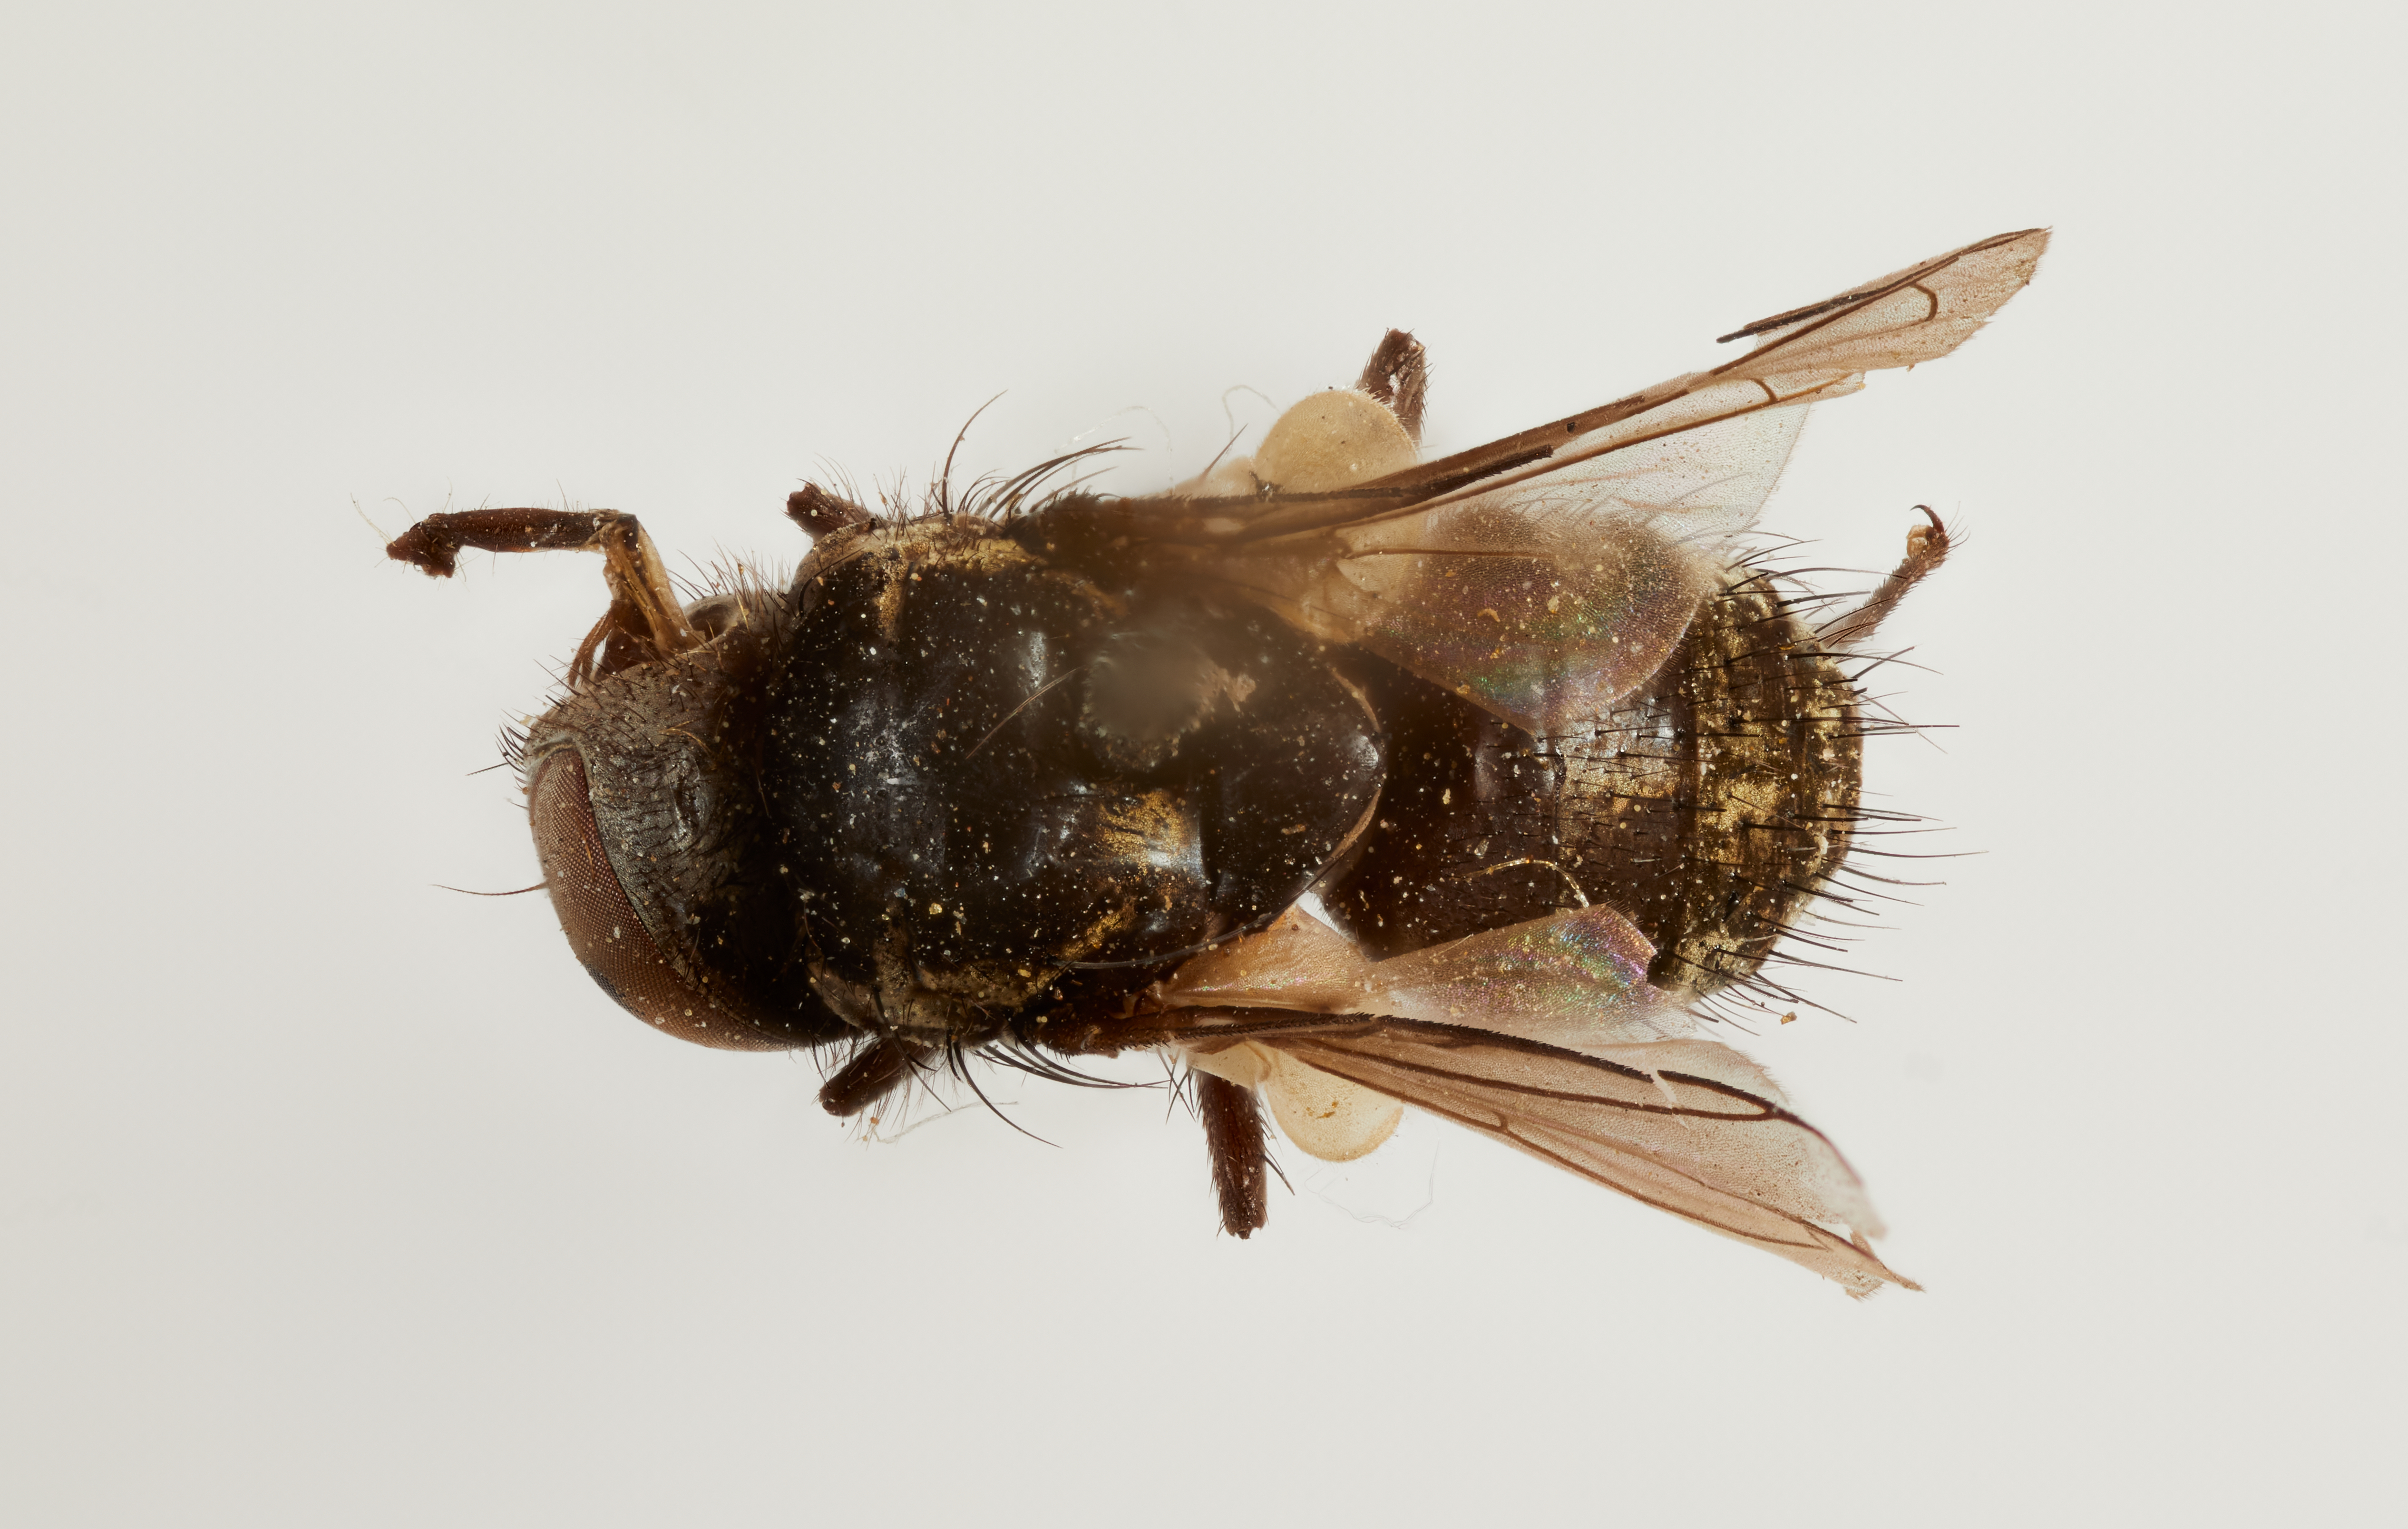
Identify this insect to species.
Hyalomyodes californica
